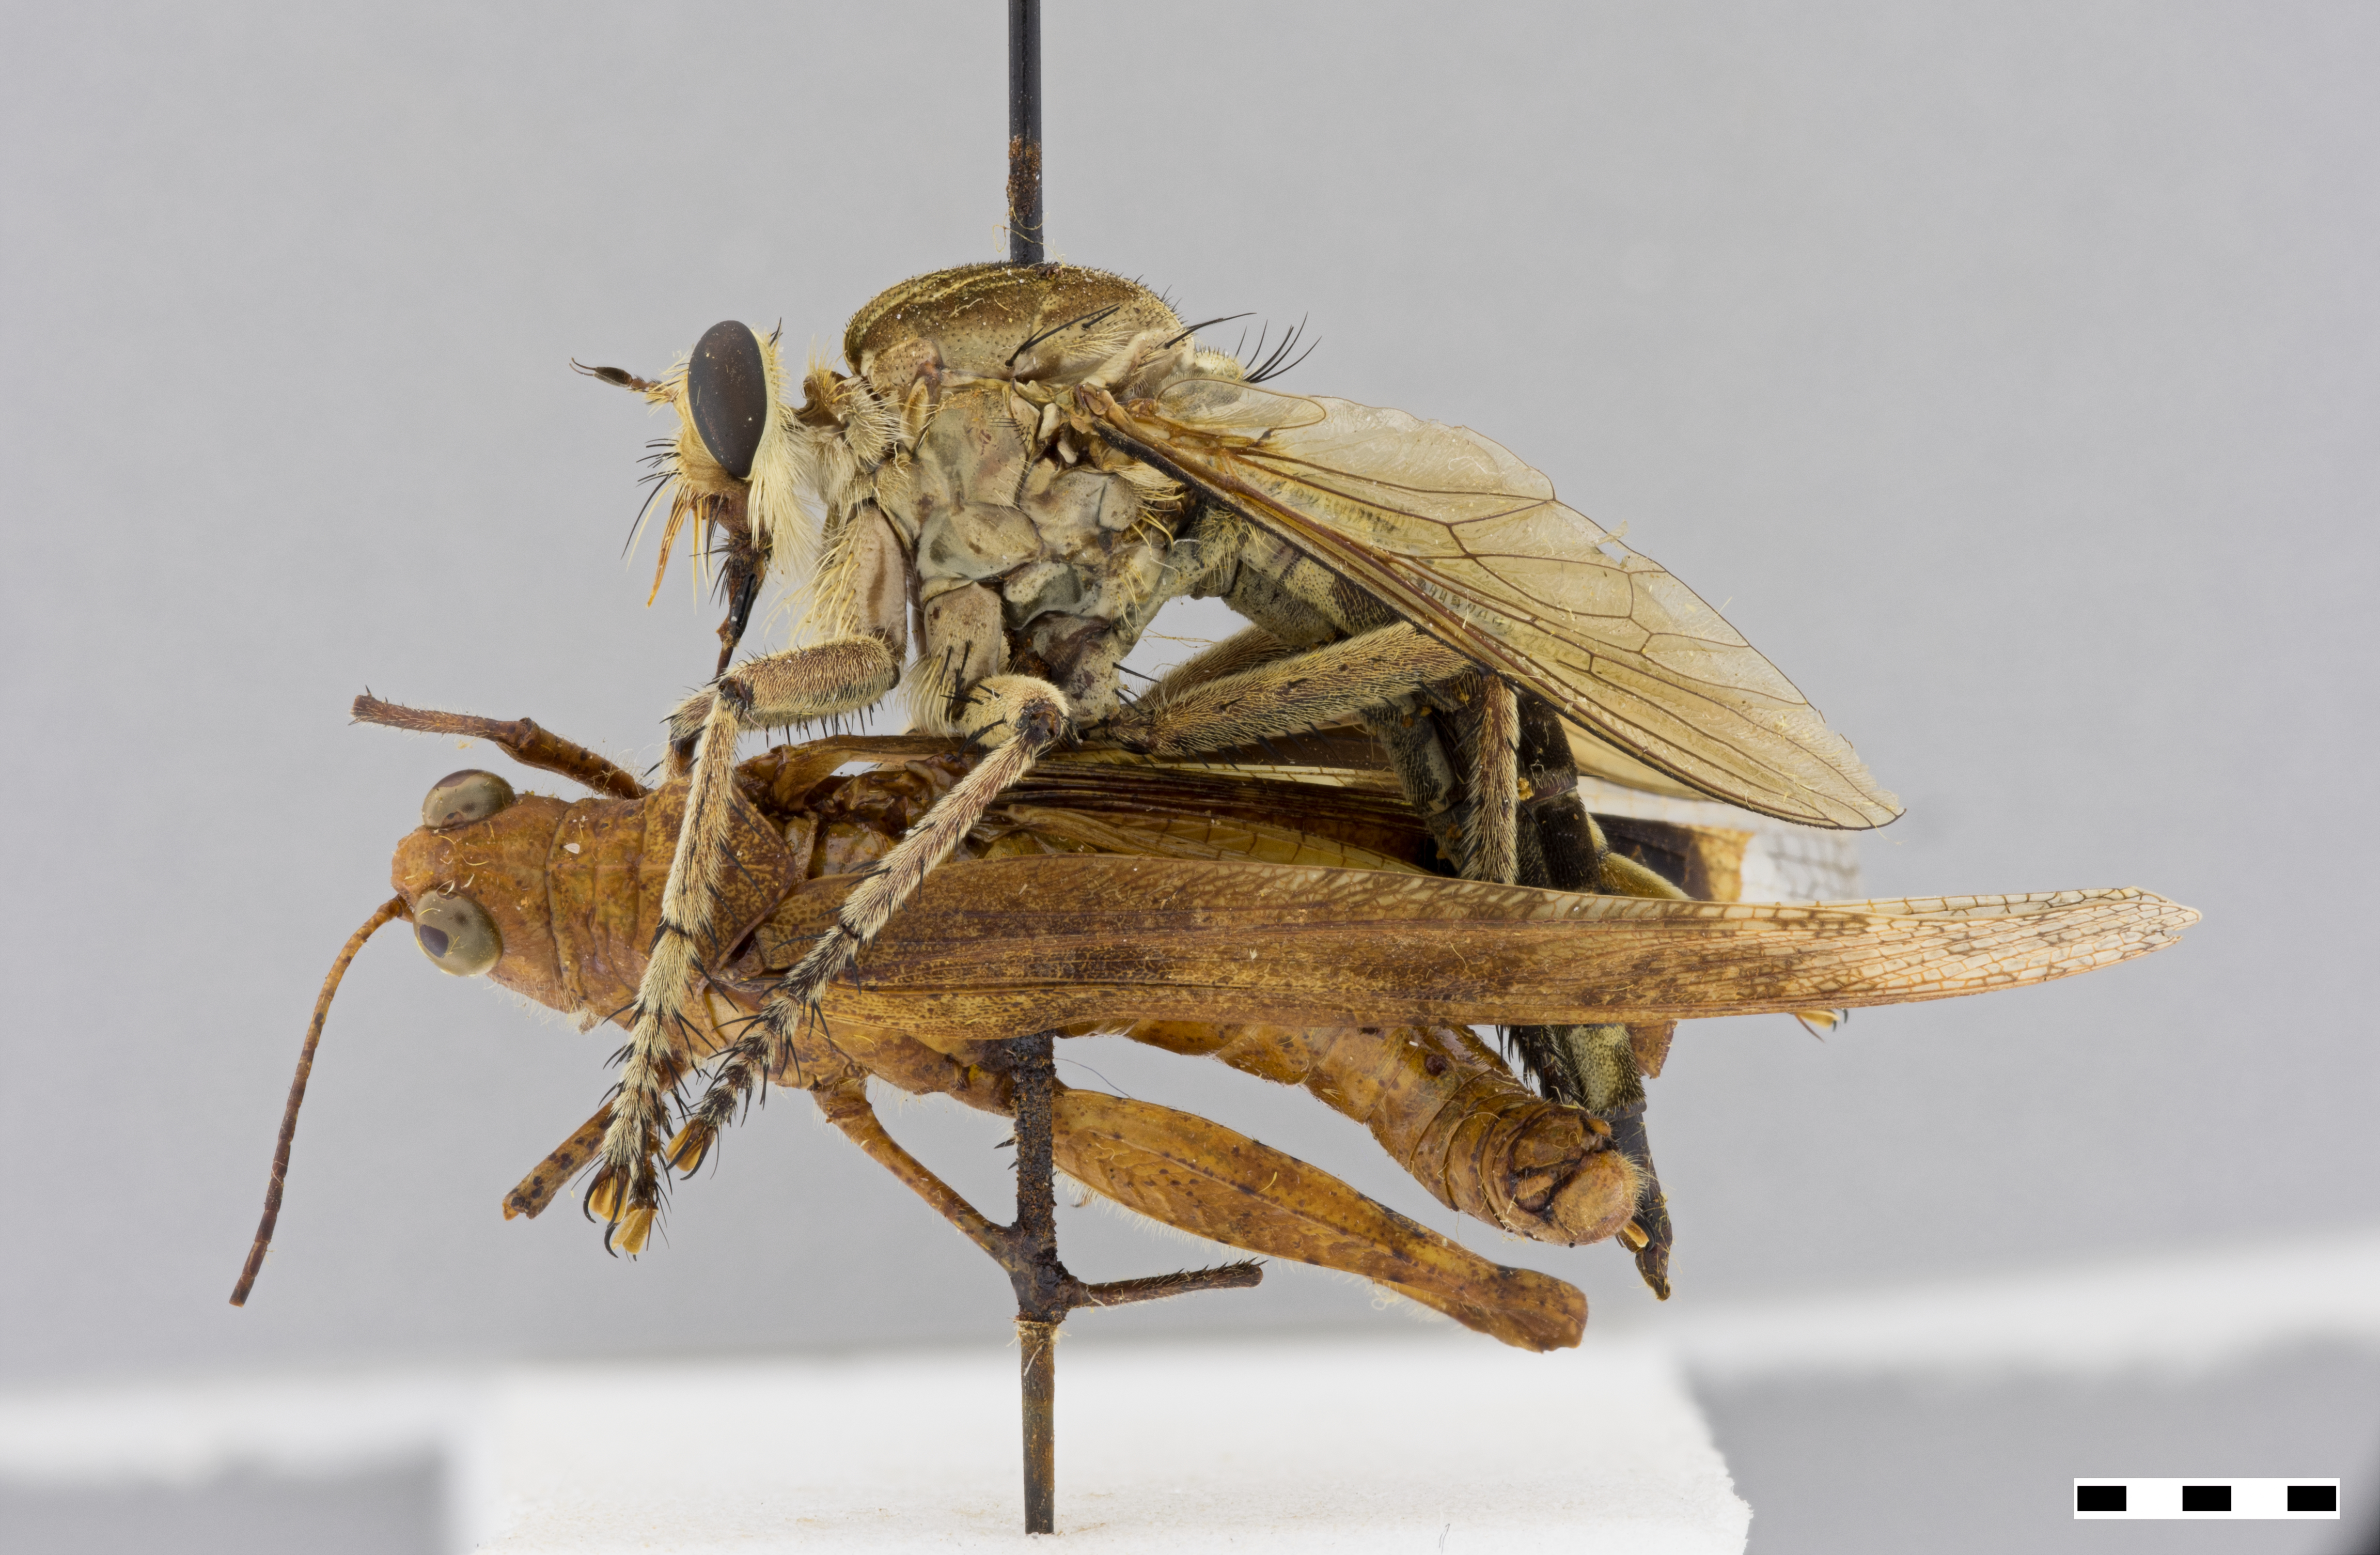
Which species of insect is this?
Triorla interrupta
